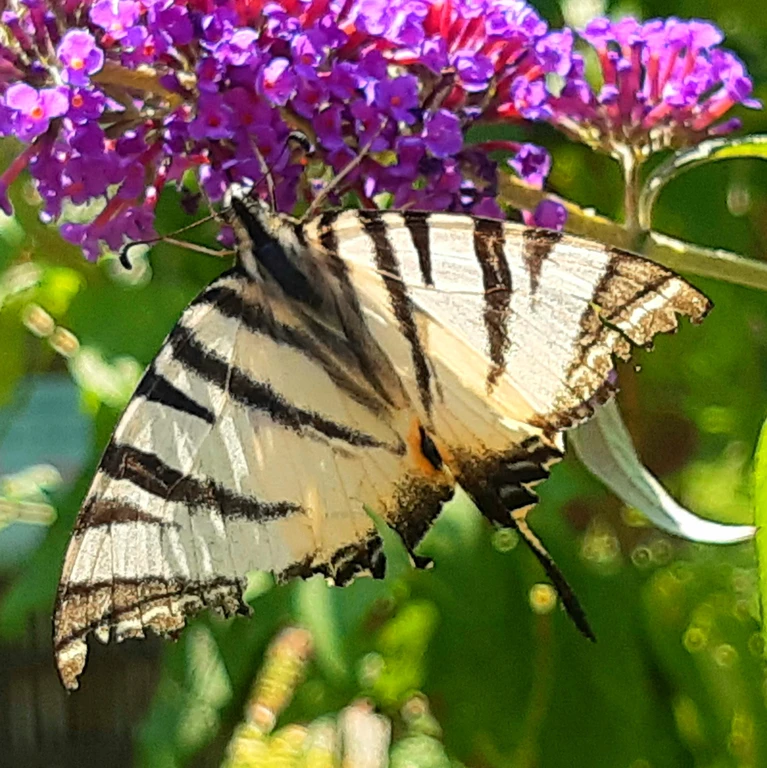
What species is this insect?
Iphiclides podalirius
